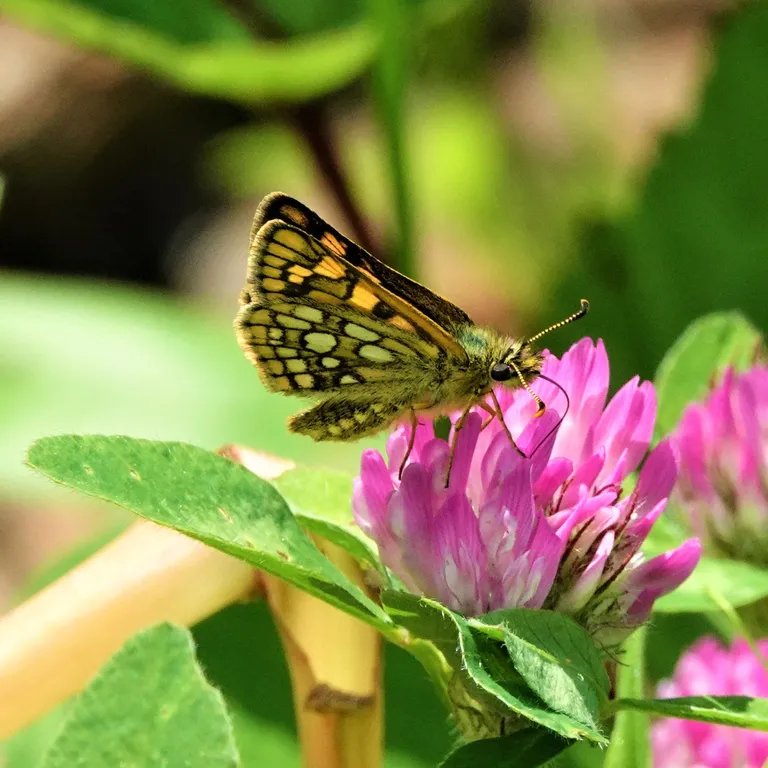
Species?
Carterocephalus palaemon
